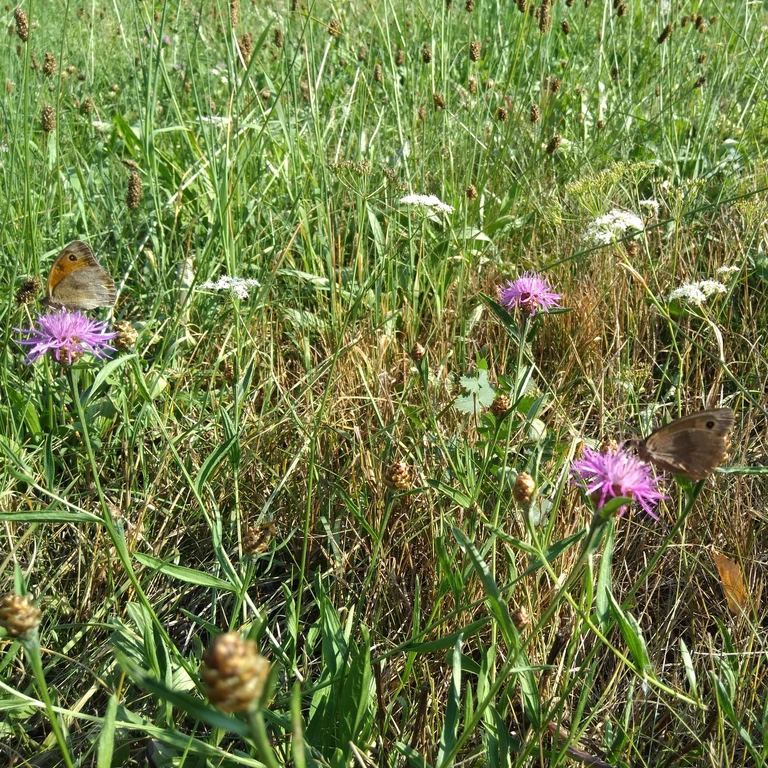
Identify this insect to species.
Maniola jurtina
